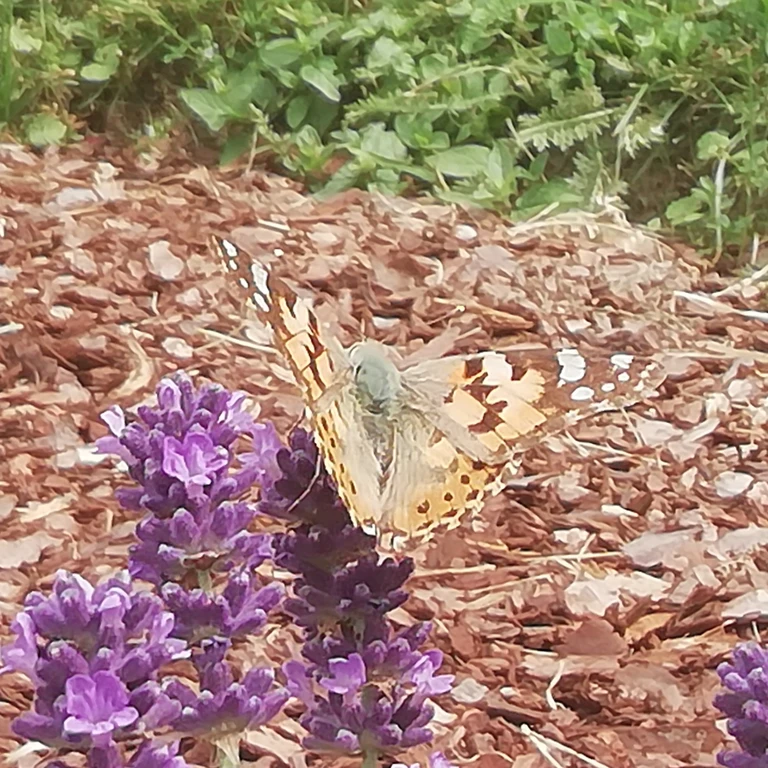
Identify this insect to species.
Vanessa cardui
